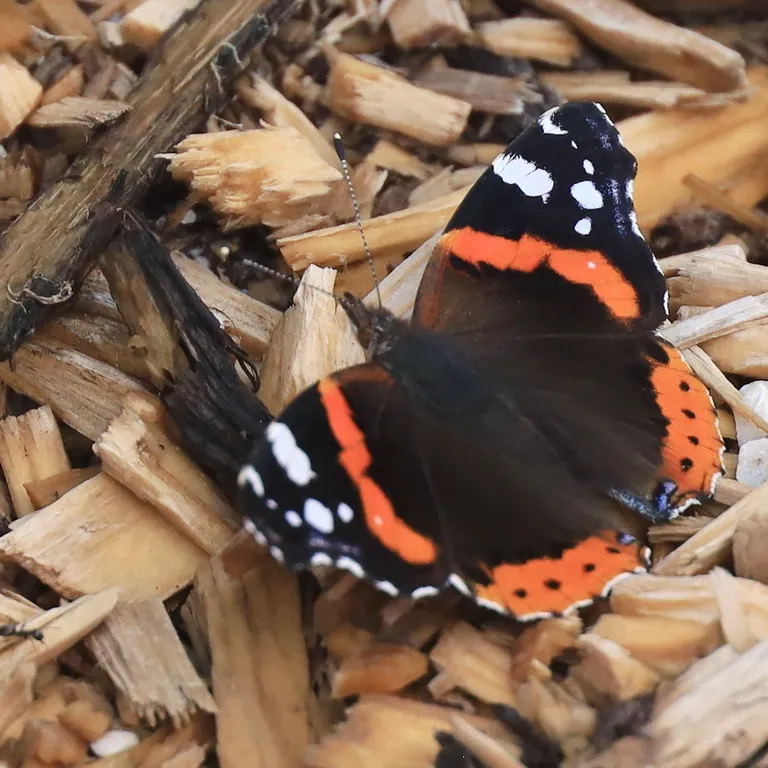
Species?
Vanessa atalanta
